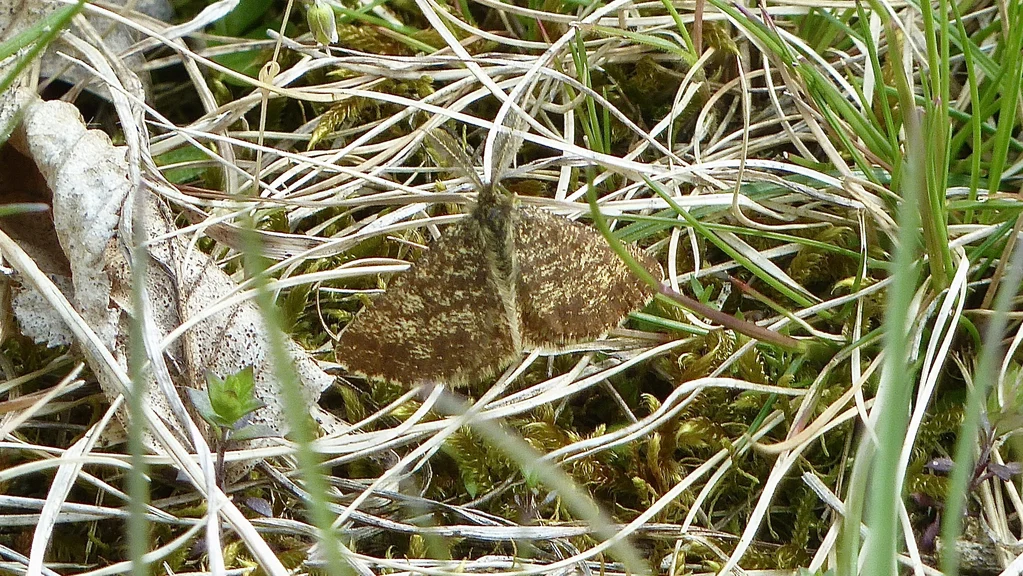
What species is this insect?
Ematurga atomaria
